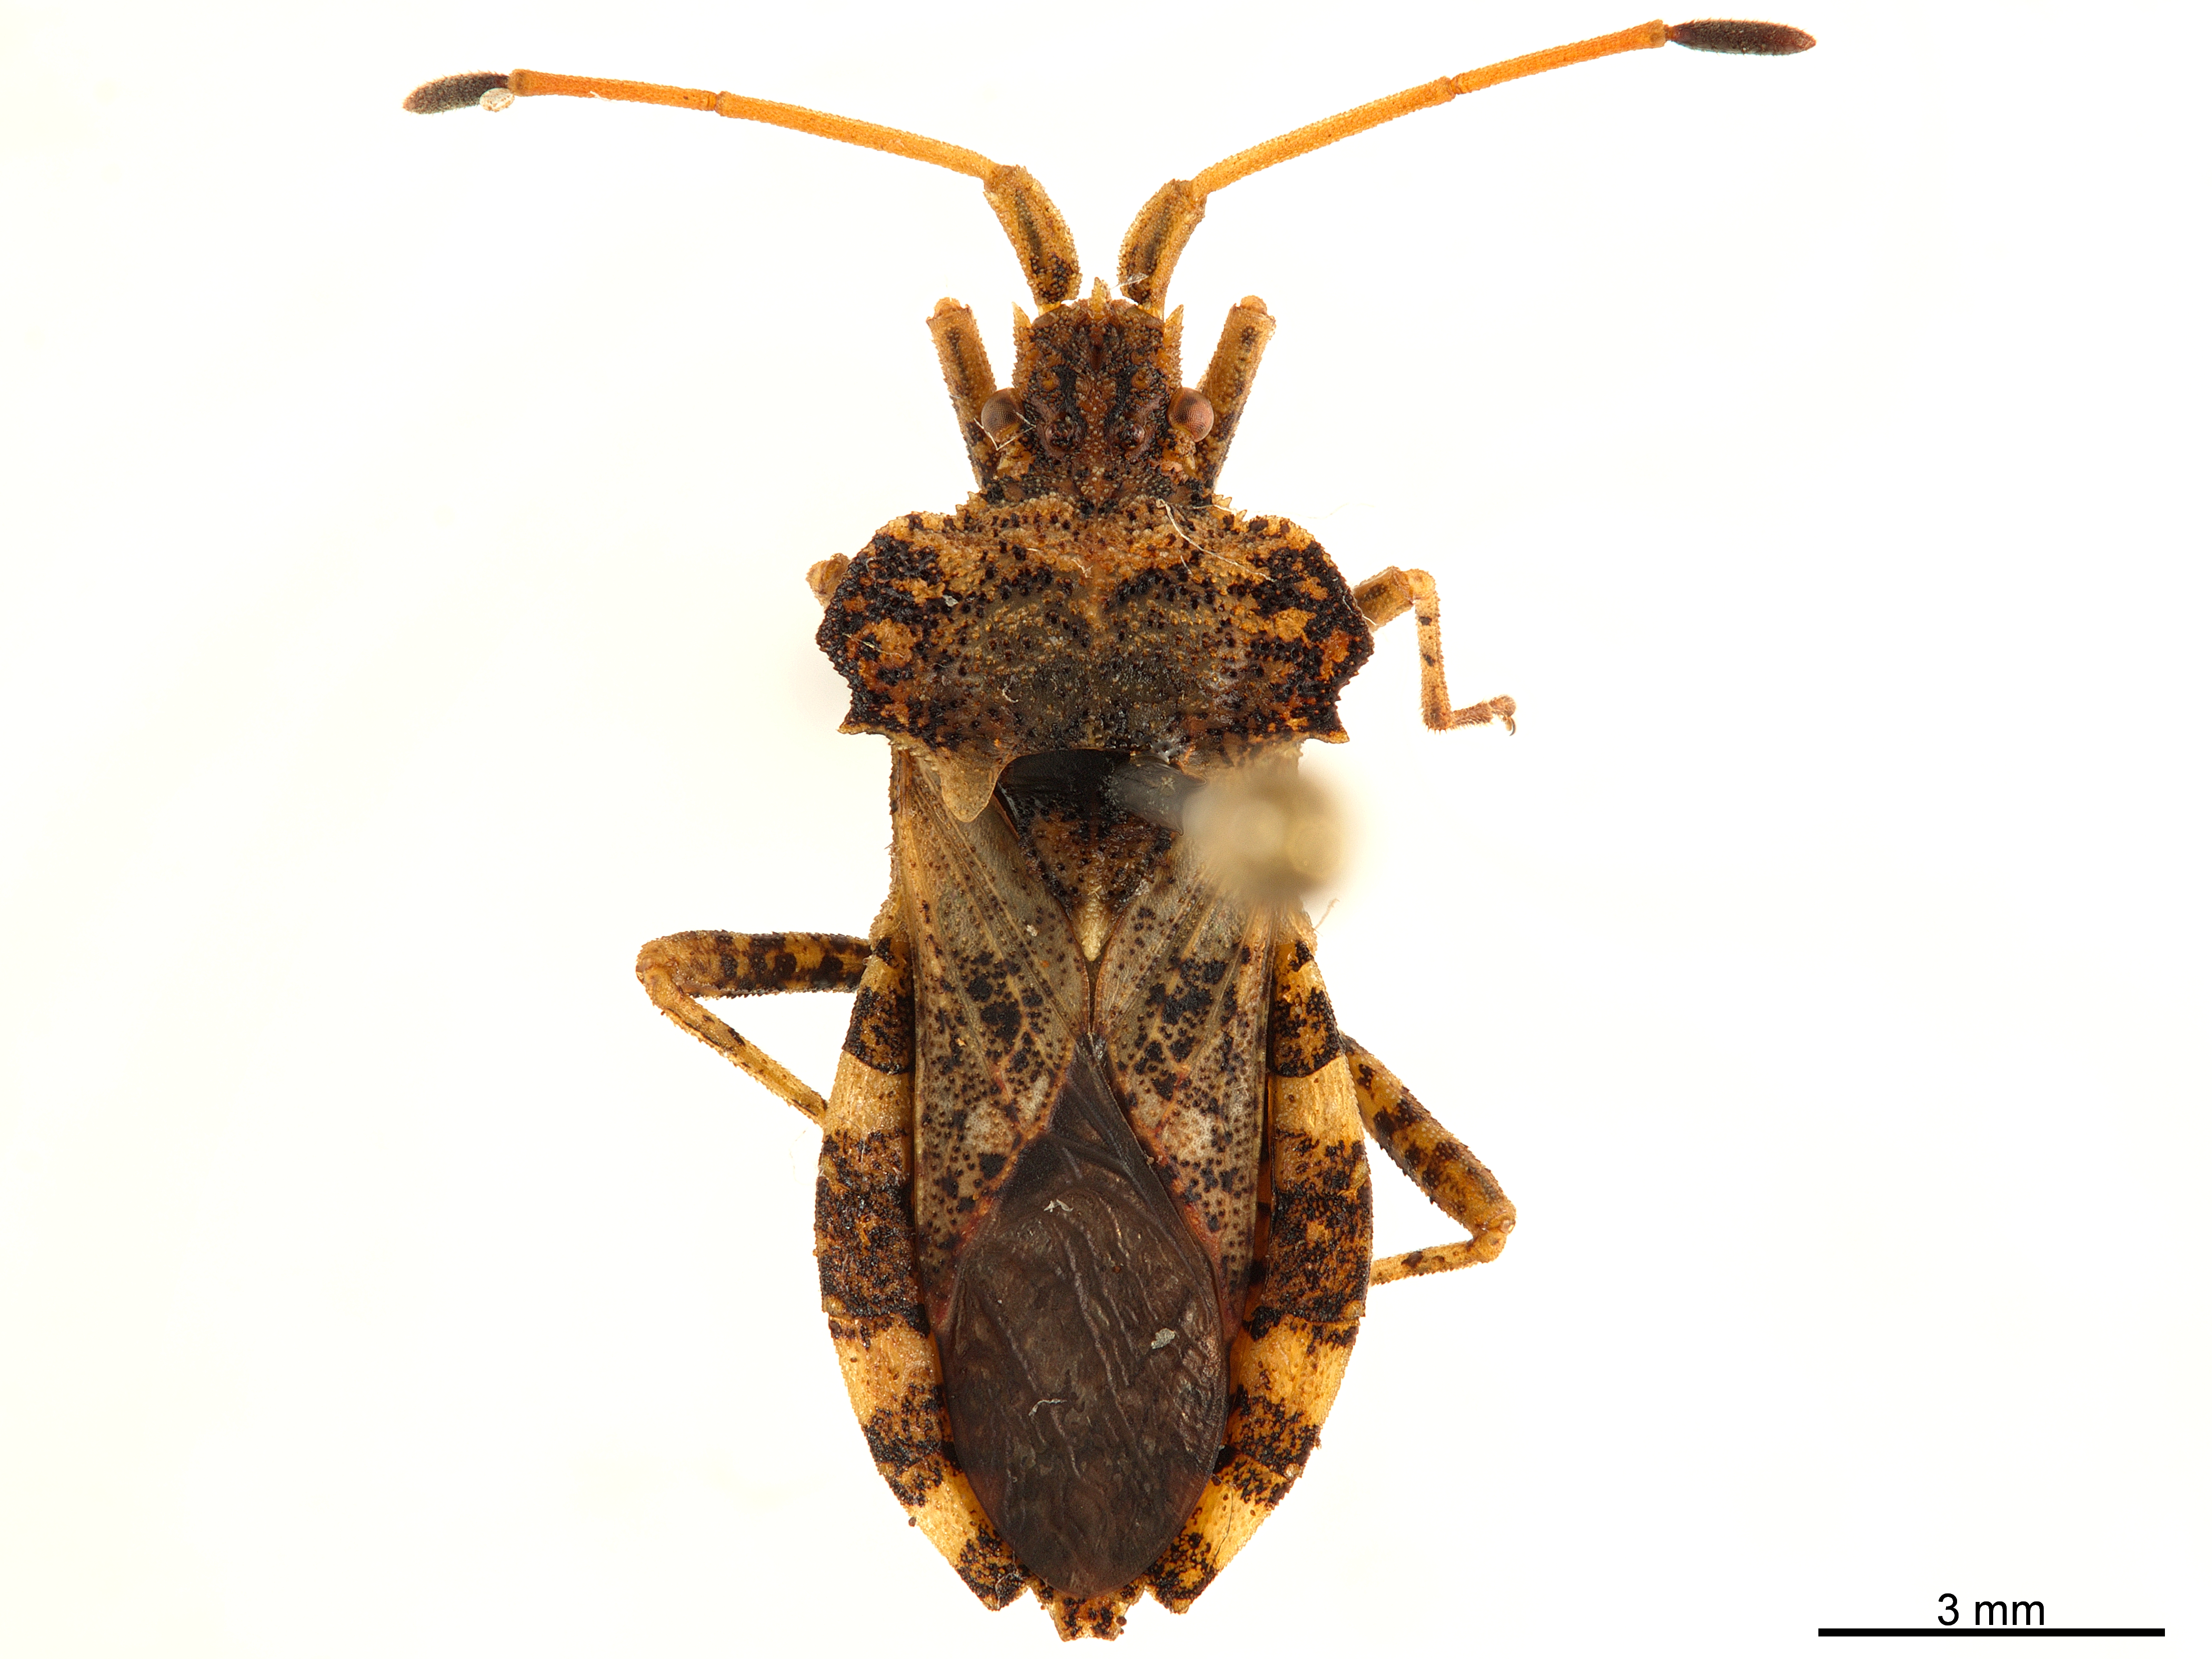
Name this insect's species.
Centrocoris variegatus
